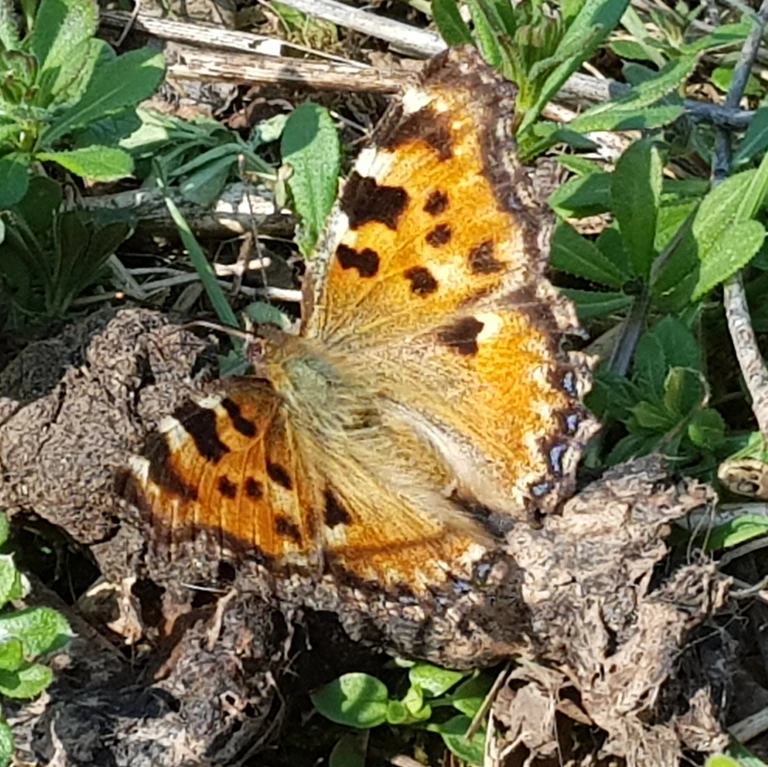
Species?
Nymphalis polychloros
